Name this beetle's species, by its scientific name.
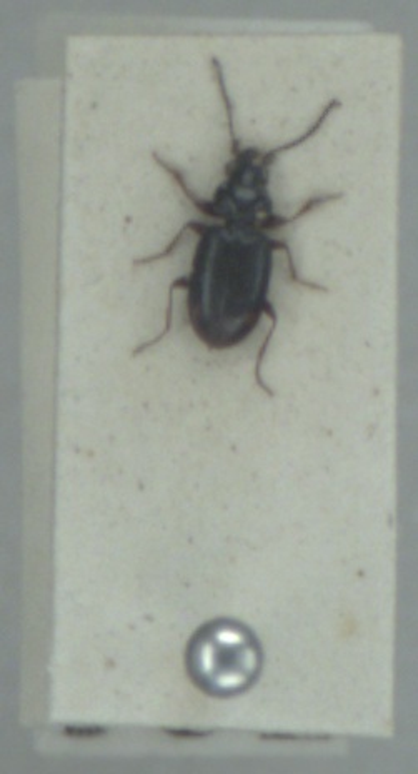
Bembidion guttula
